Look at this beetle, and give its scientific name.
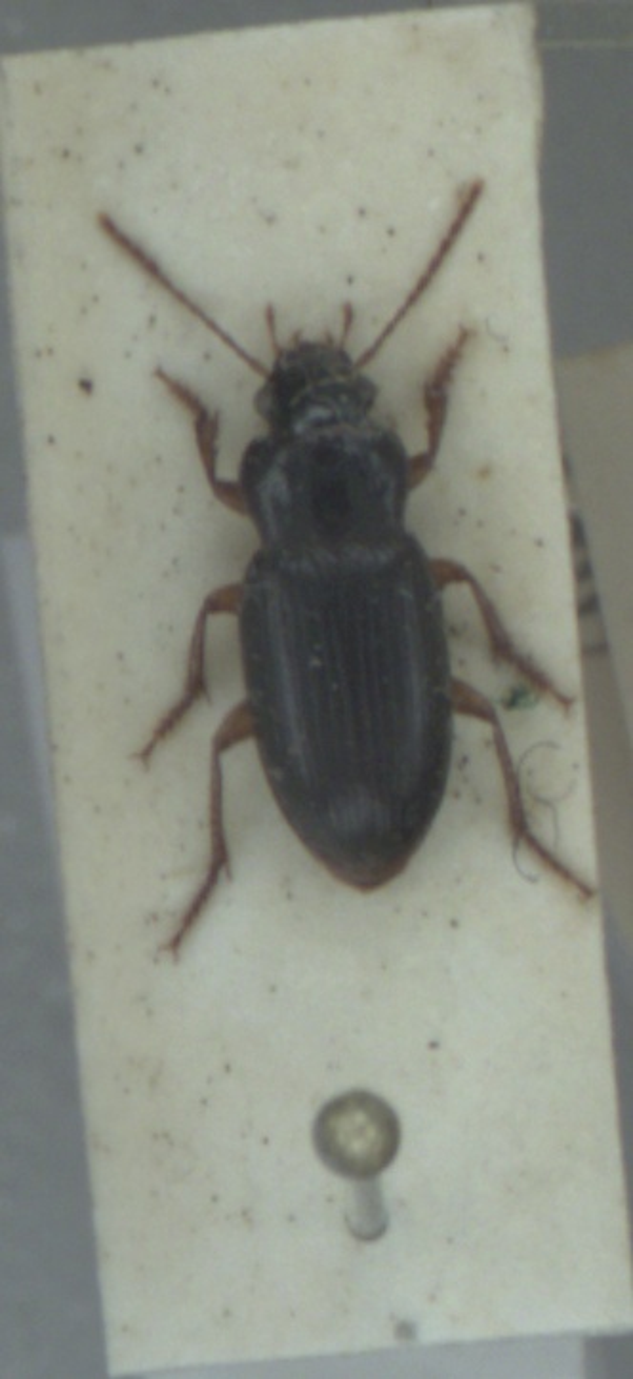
Ophonus rufibarbis
